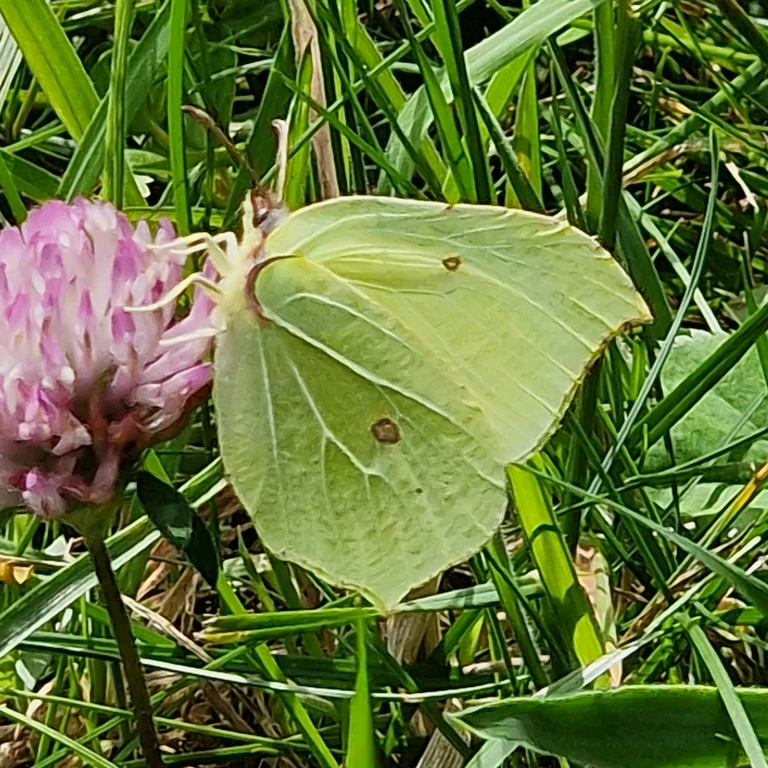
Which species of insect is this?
Gonepteryx rhamni
